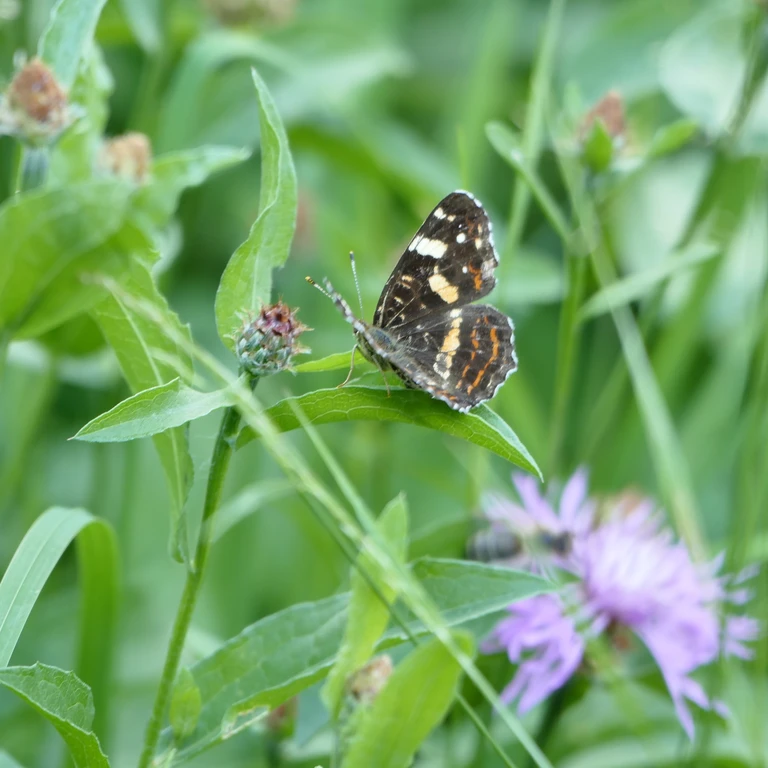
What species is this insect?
Araschnia levana
